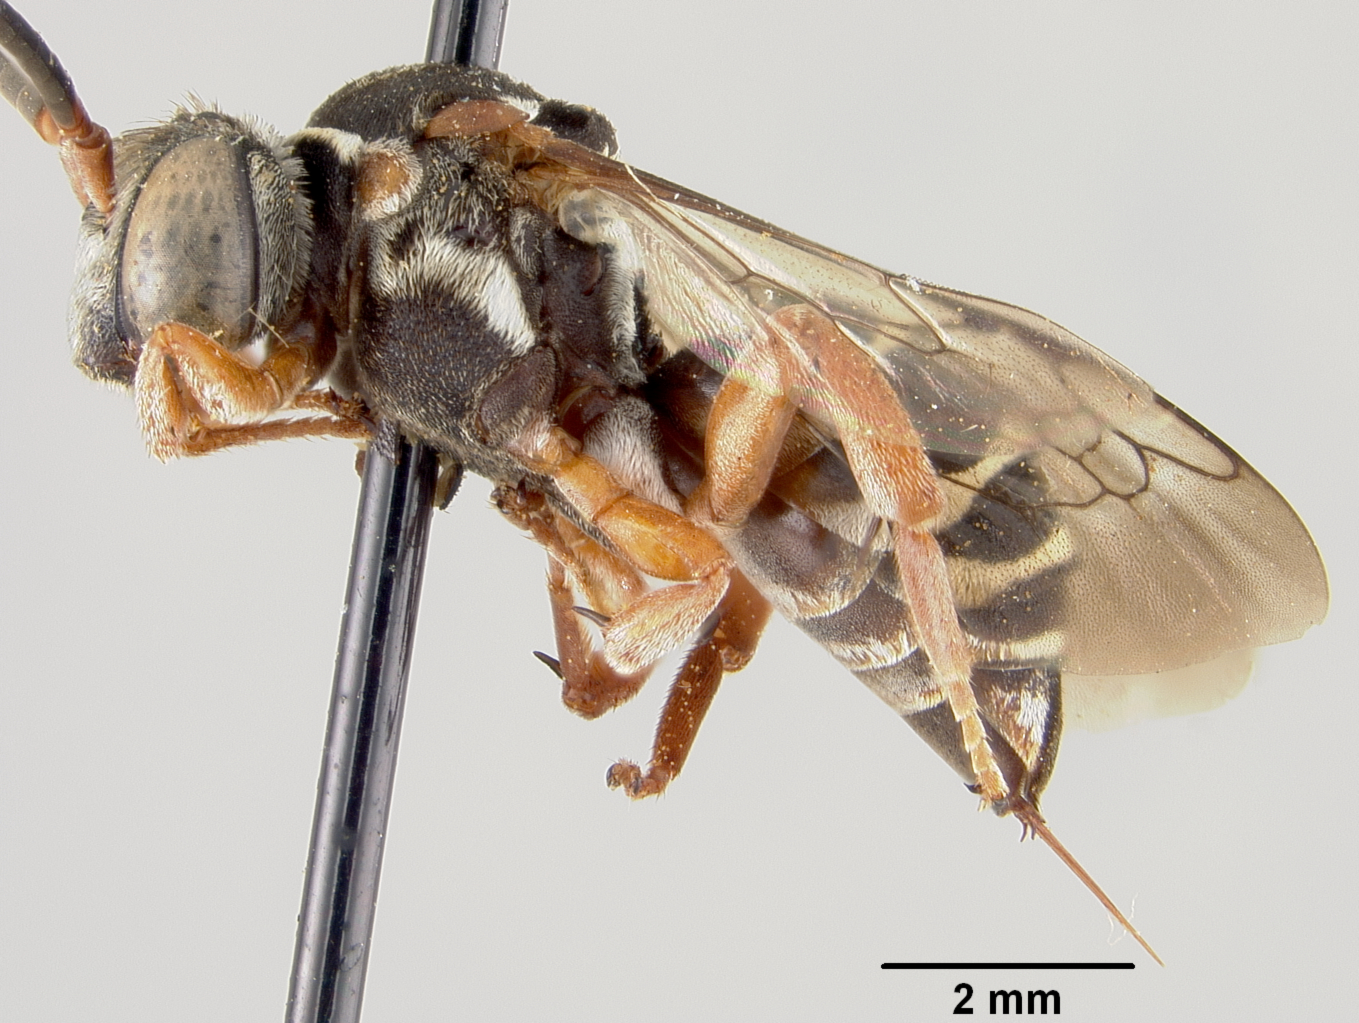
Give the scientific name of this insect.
Epeolus rufotegularis
